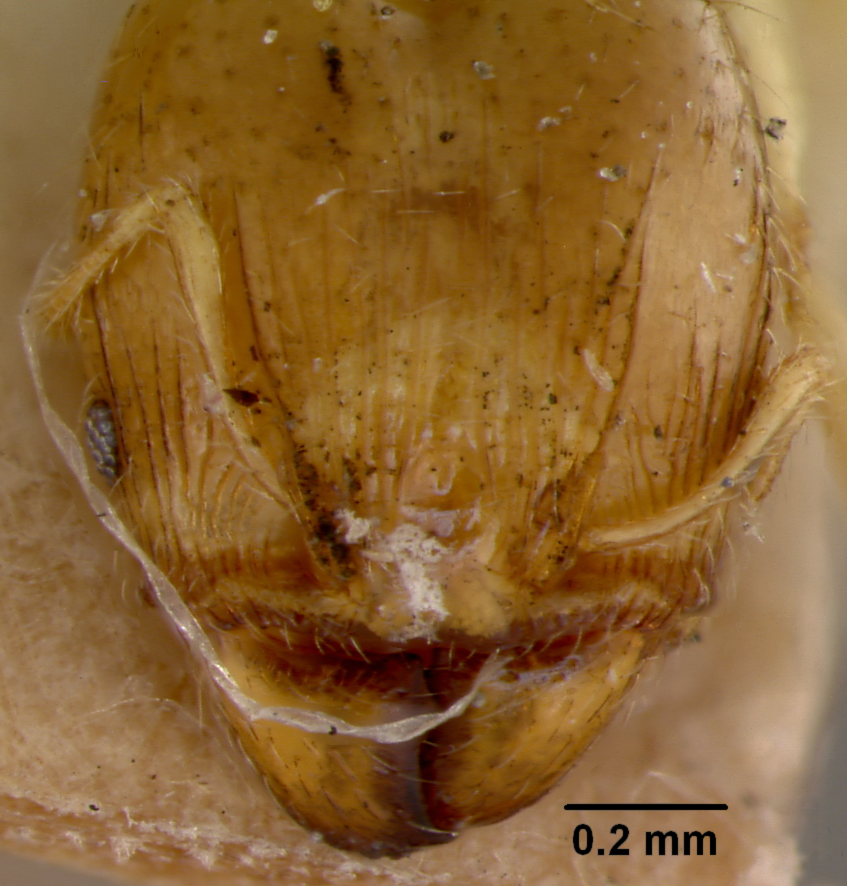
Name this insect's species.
Pheidole terresi
